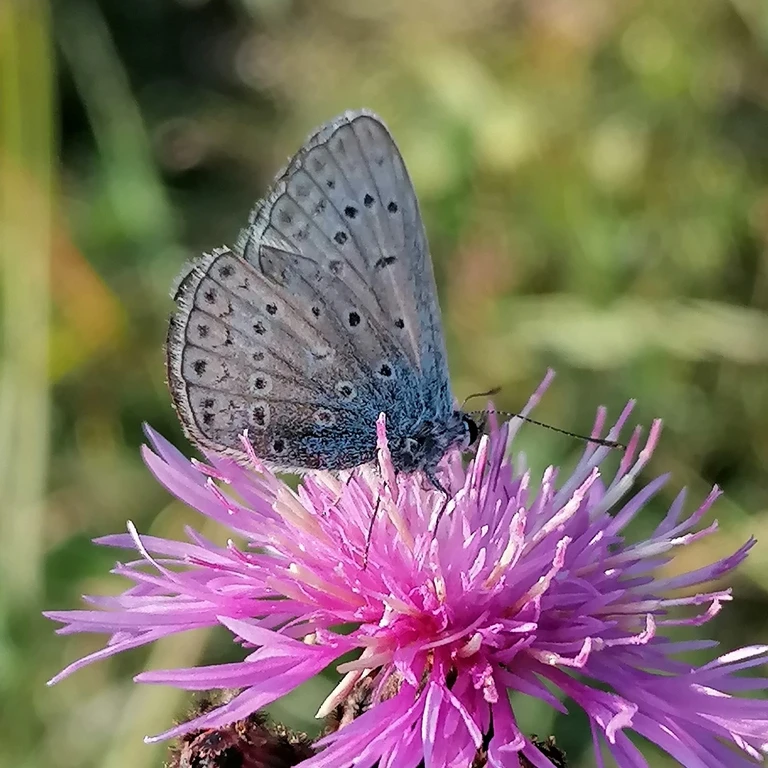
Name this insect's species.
Polyommatus icarus
